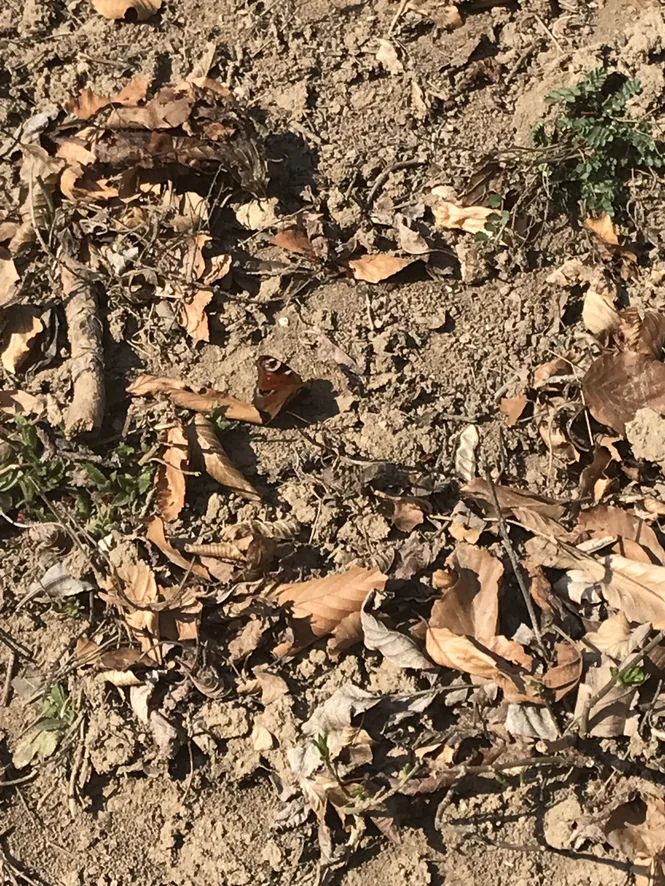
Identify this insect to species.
Aglais io
